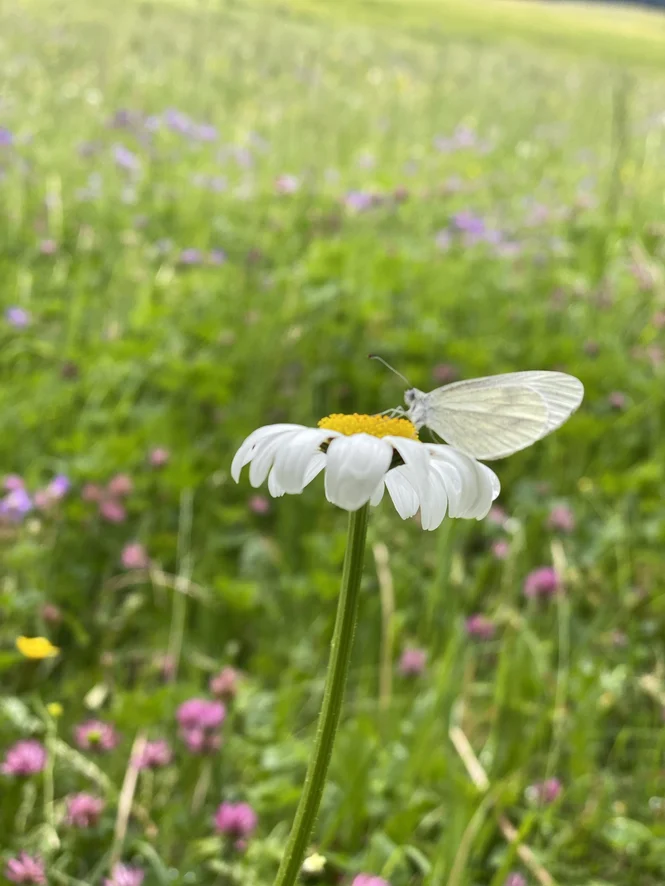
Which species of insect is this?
Leptidea sinapis/juvernica
